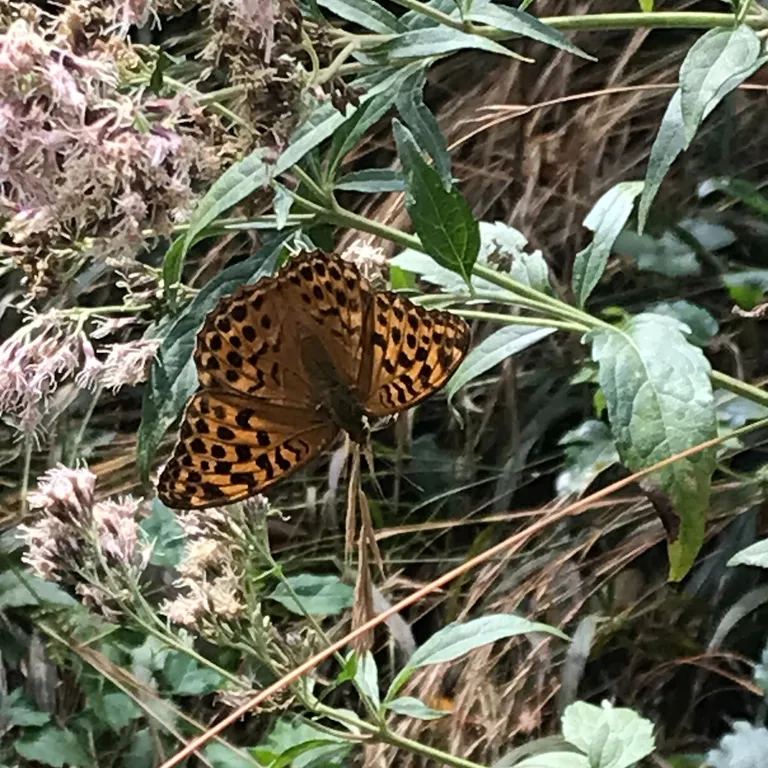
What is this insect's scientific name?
Argynnis paphia
